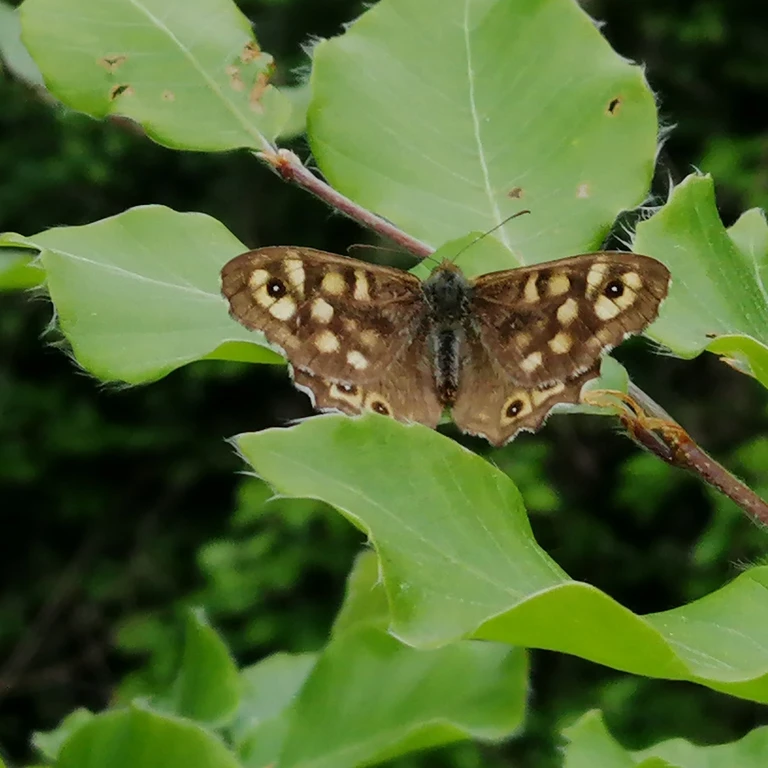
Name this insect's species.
Pararge aegeria
